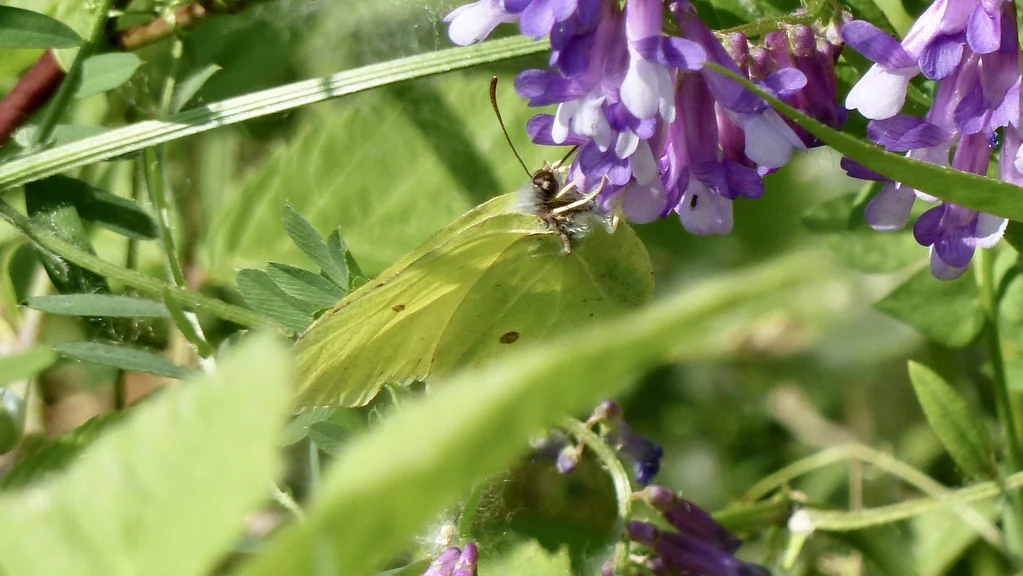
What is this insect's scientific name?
Gonepteryx rhamni
